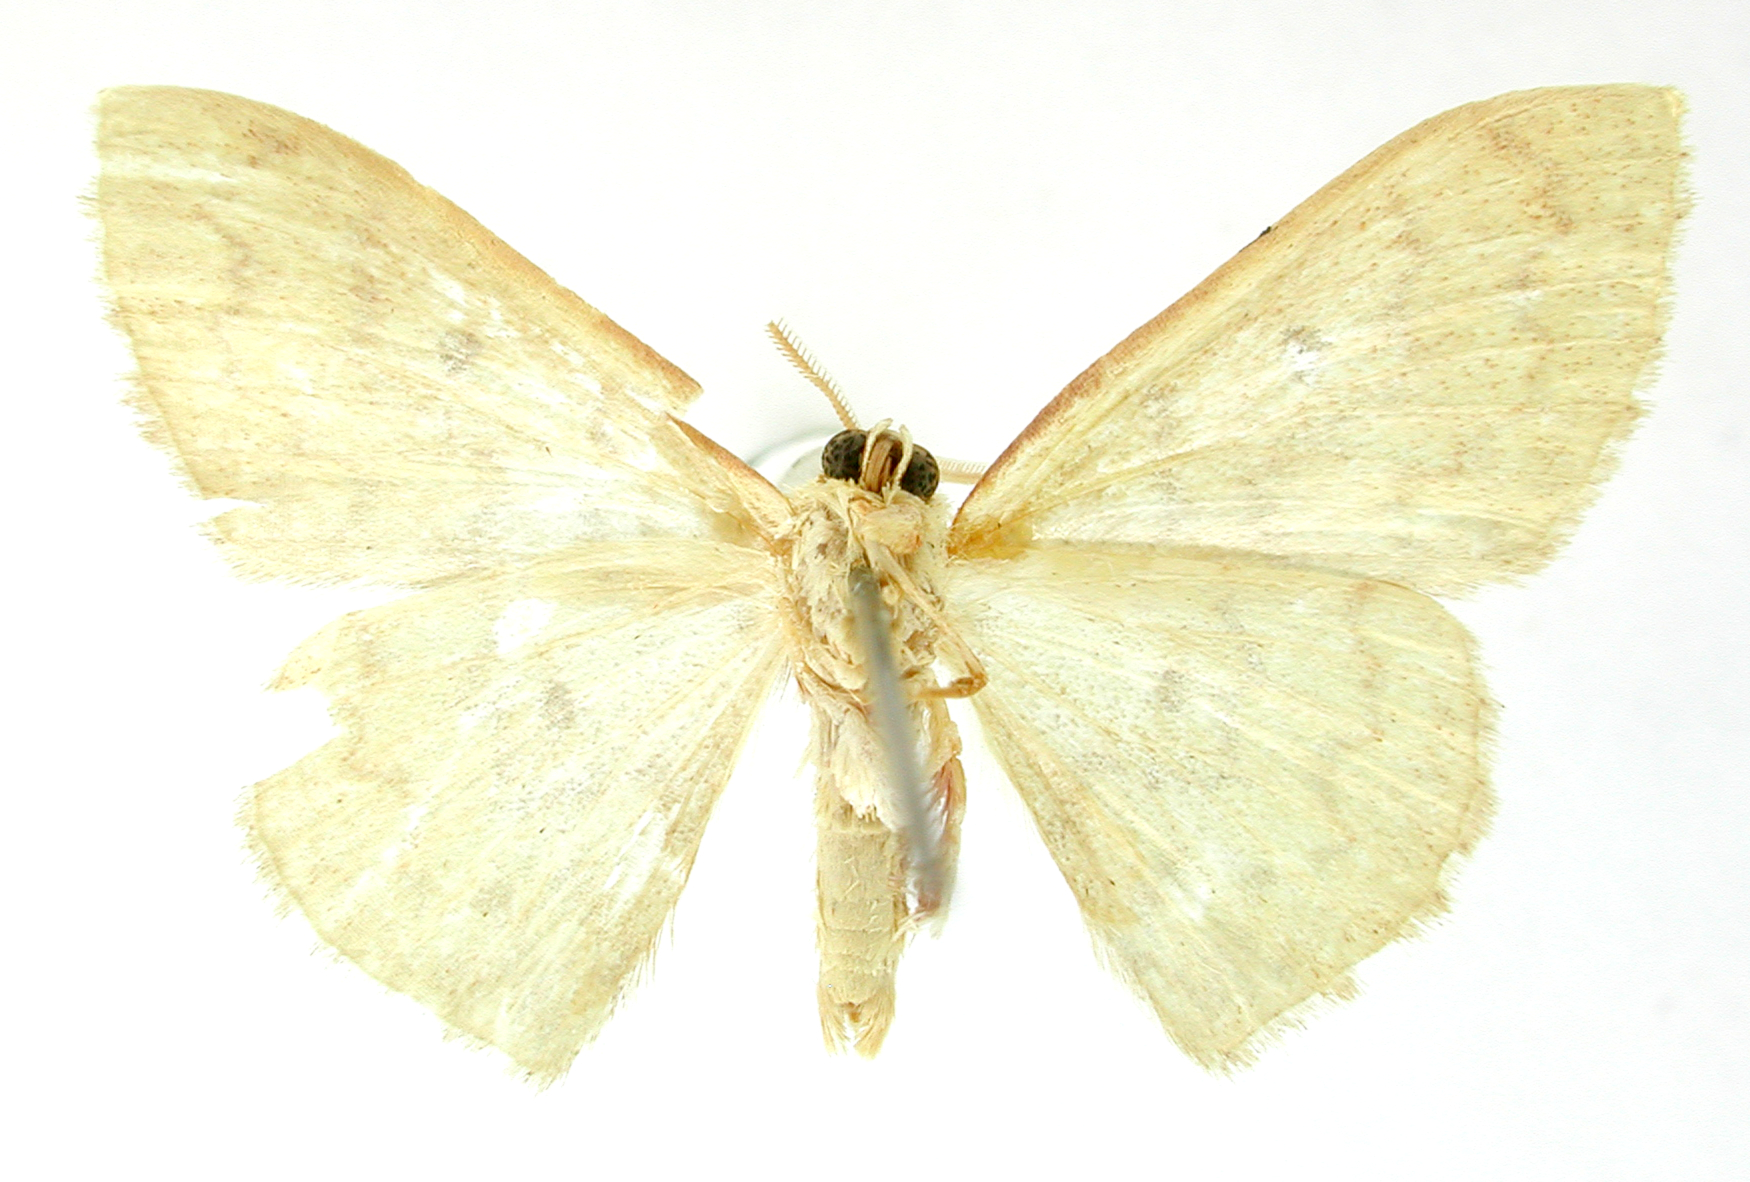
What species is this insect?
Semaeopus concatenans
